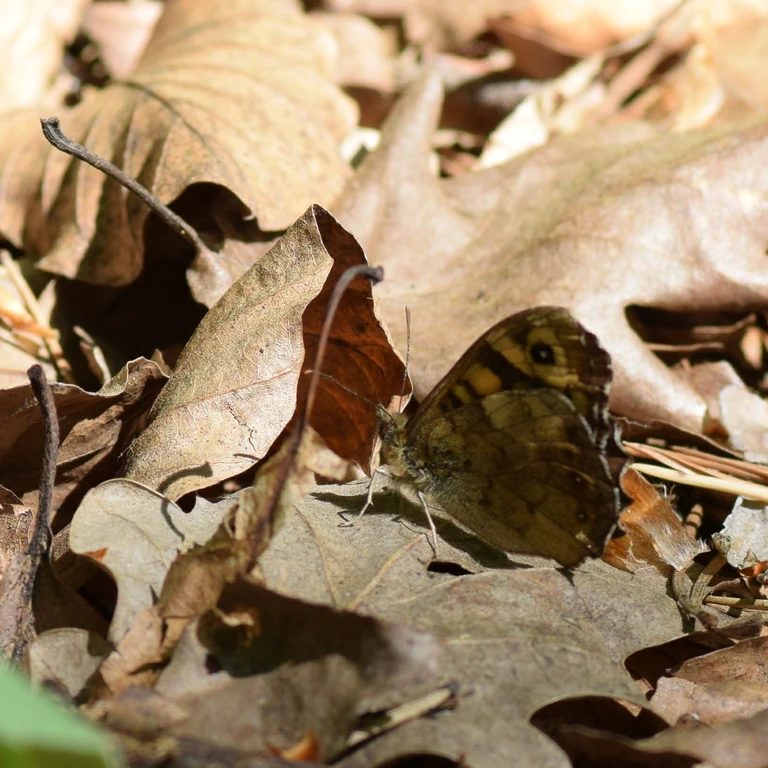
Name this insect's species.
Pararge aegeria
